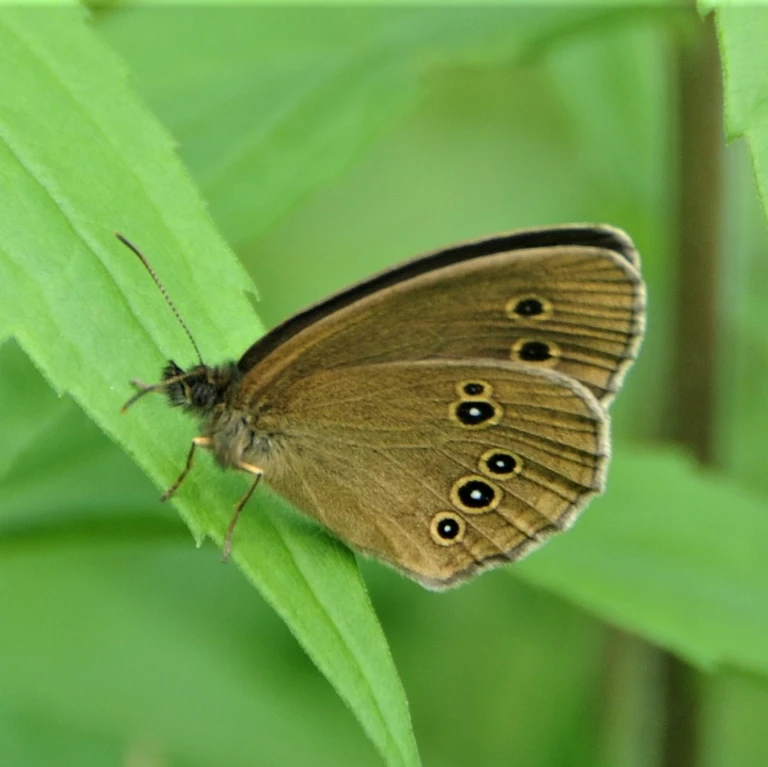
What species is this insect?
Aphantopus hyperantus
